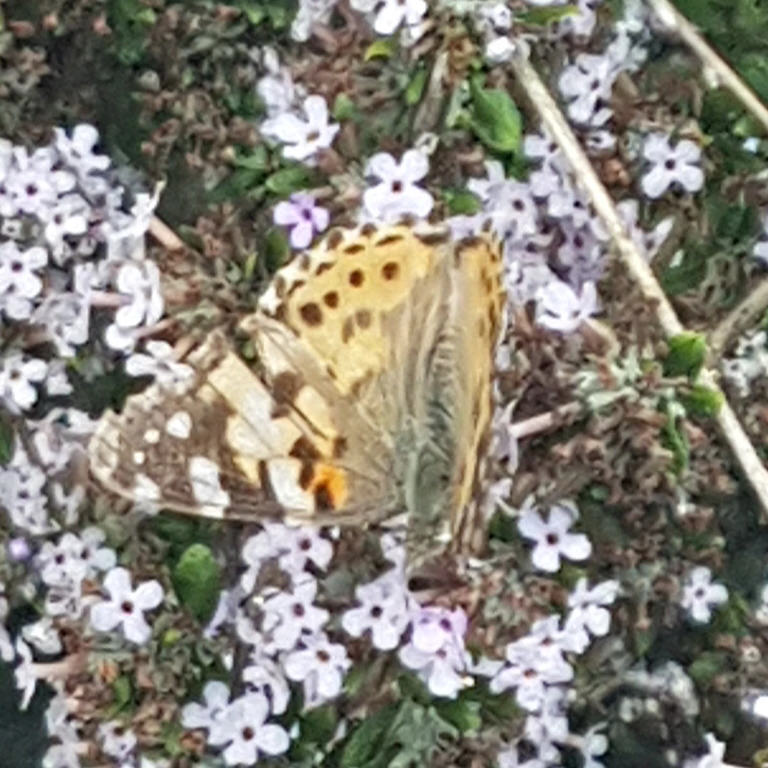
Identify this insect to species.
Vanessa cardui
